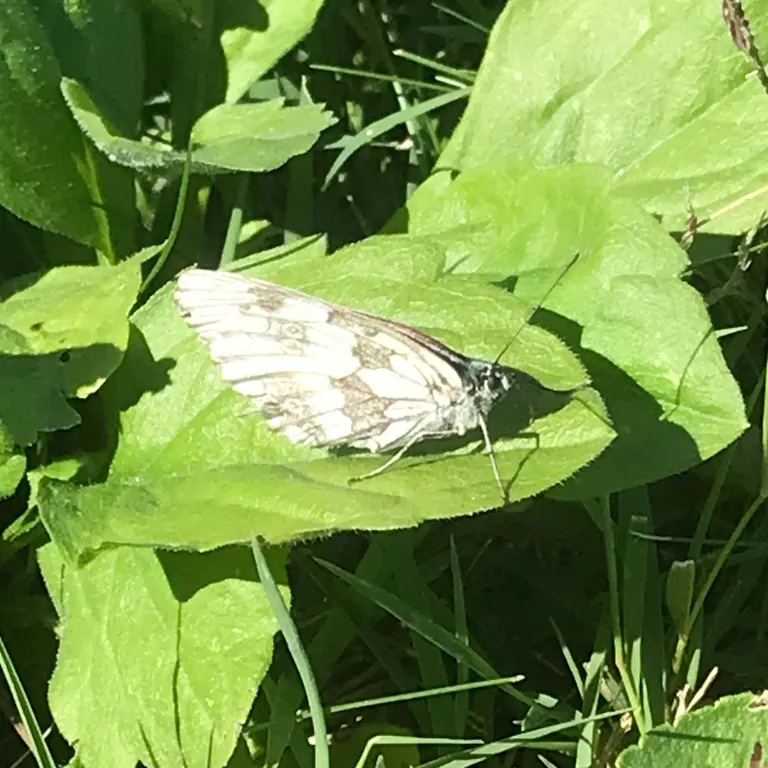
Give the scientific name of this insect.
Melanargia galathea
